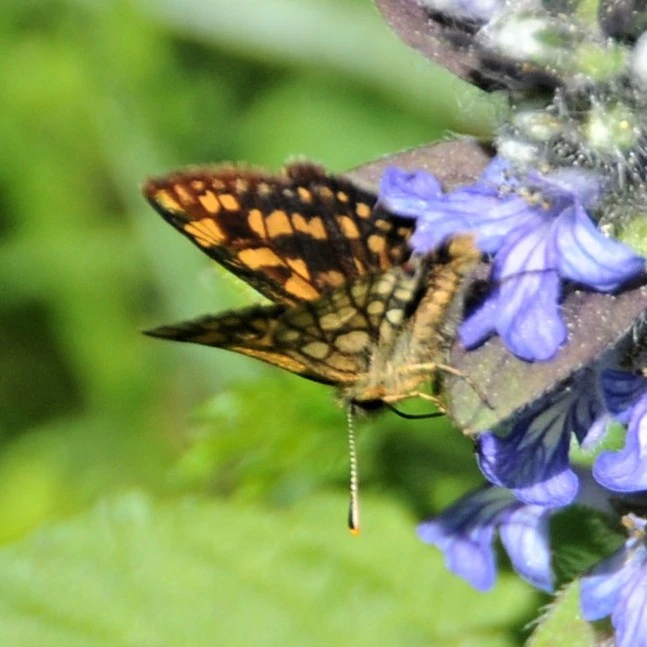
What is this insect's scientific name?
Carterocephalus palaemon
